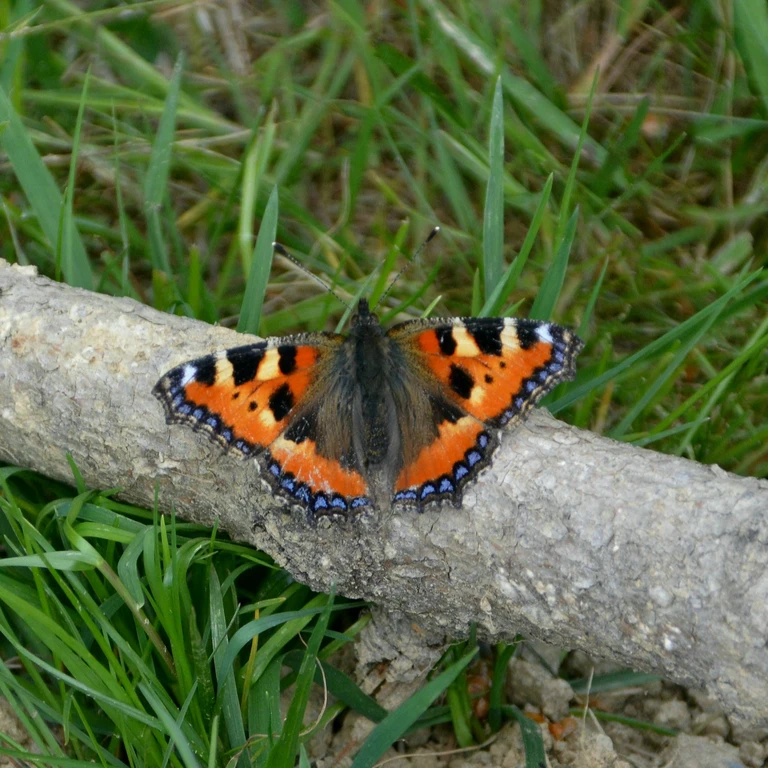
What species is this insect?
Aglais urticae
